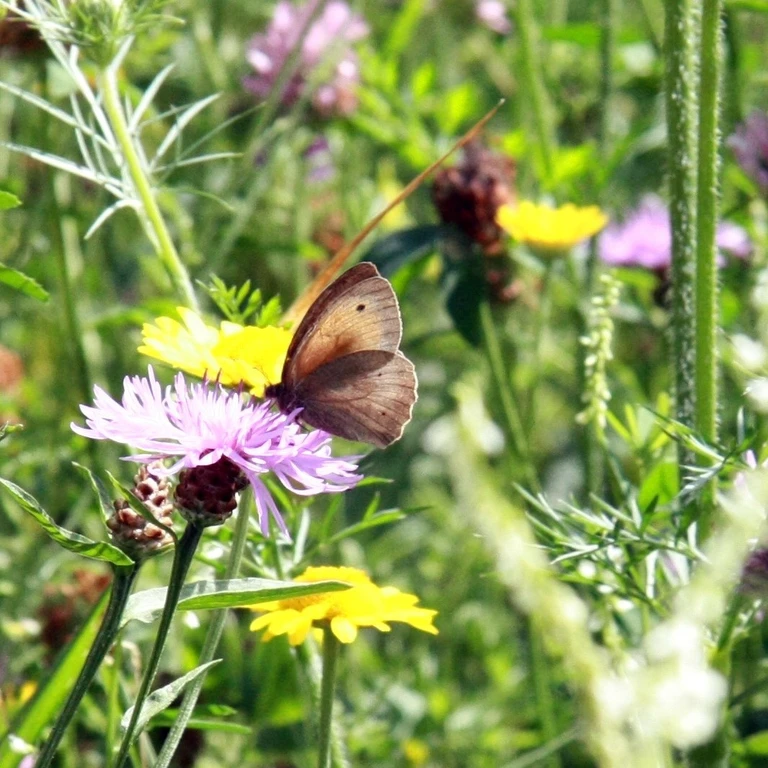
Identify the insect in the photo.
Maniola jurtina
